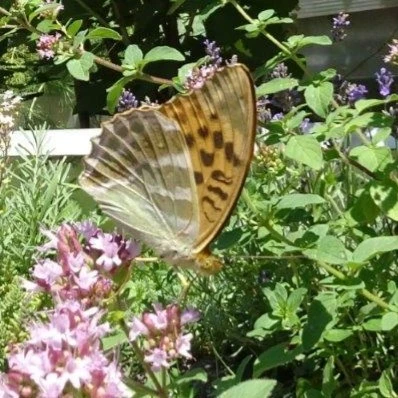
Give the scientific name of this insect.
Argynnis paphia
